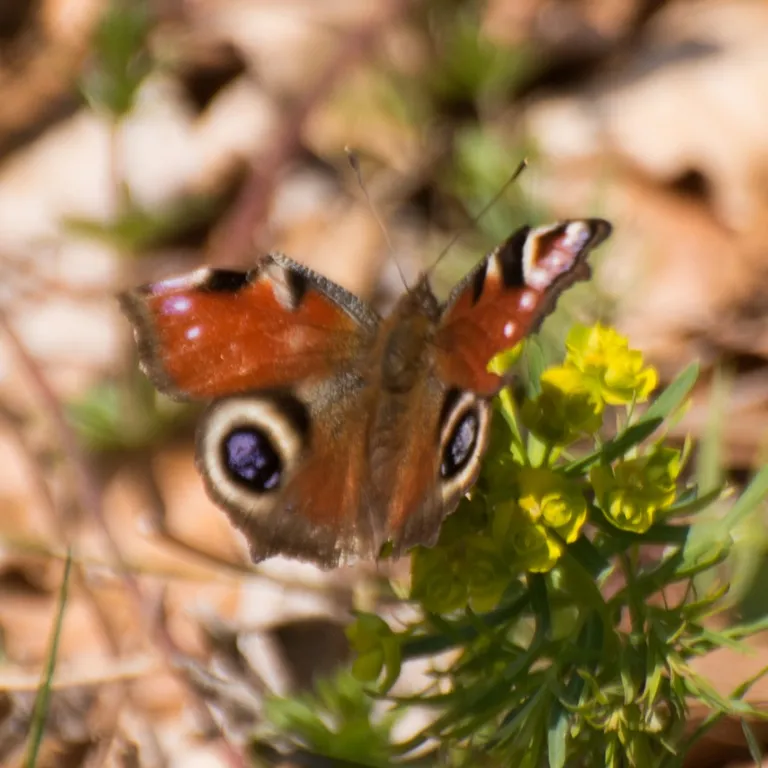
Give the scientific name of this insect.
Aglais io
